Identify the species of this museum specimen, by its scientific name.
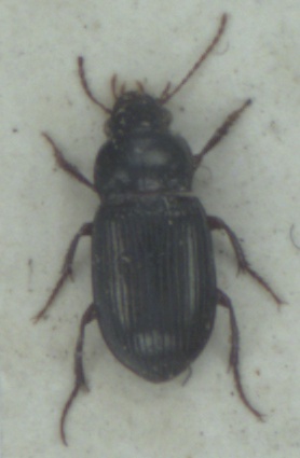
Amara apricaria
